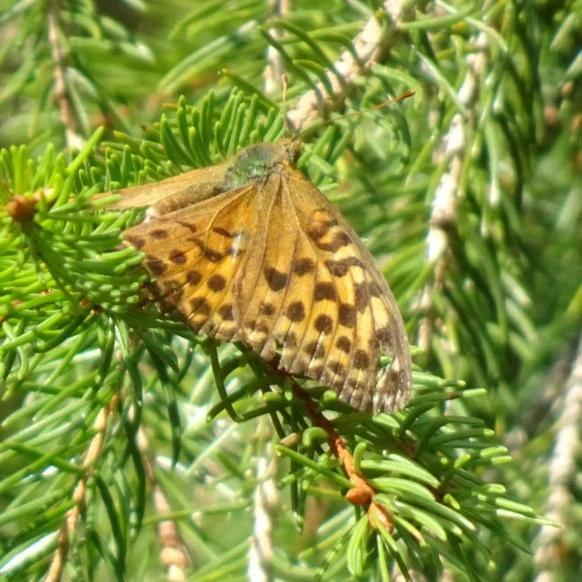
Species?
Argynnis paphia
